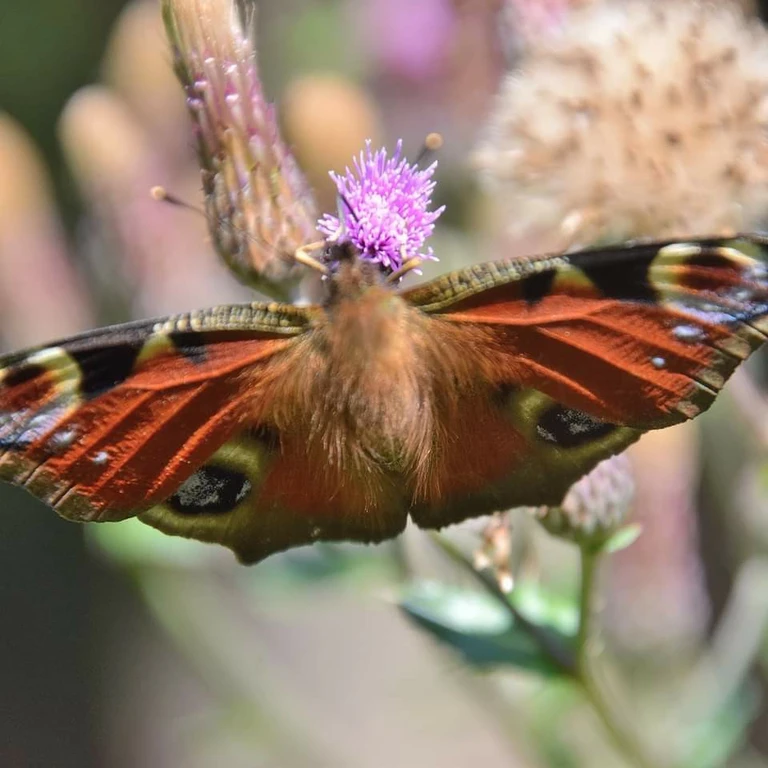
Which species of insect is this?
Aglais io
